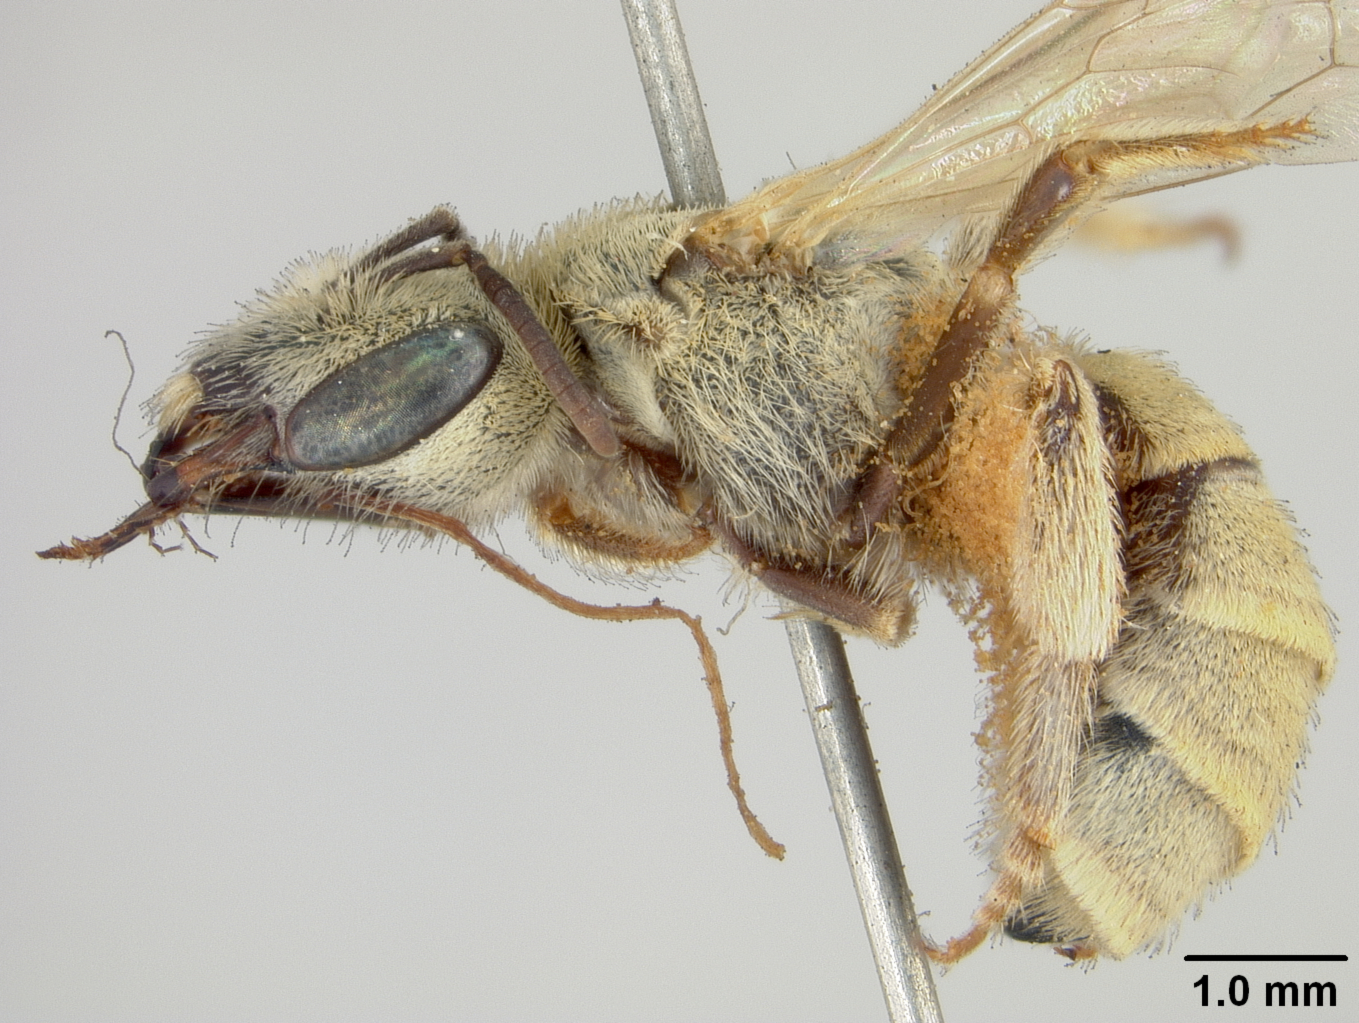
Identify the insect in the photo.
Halictus cariniventris
